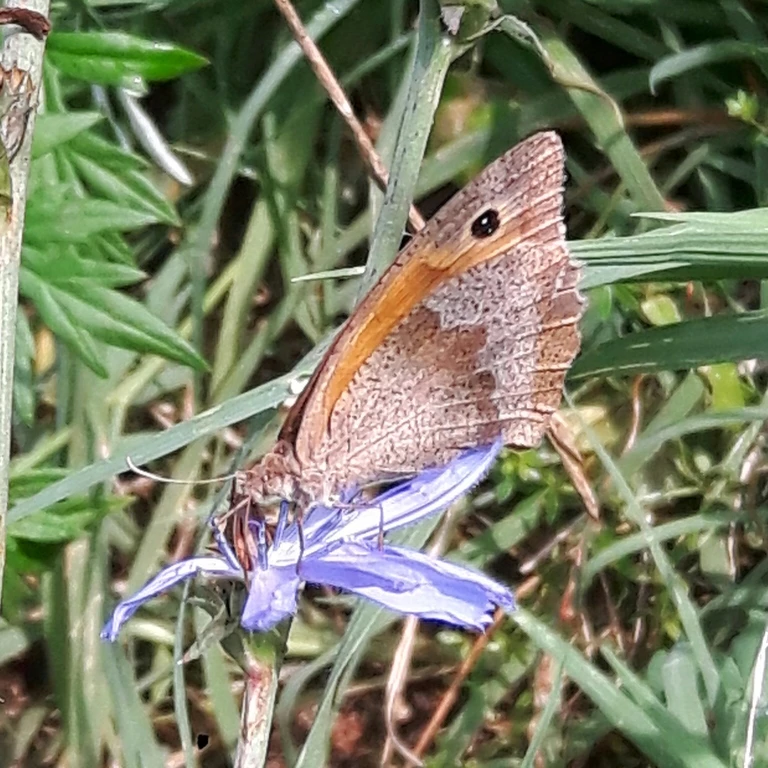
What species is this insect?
Maniola jurtina
